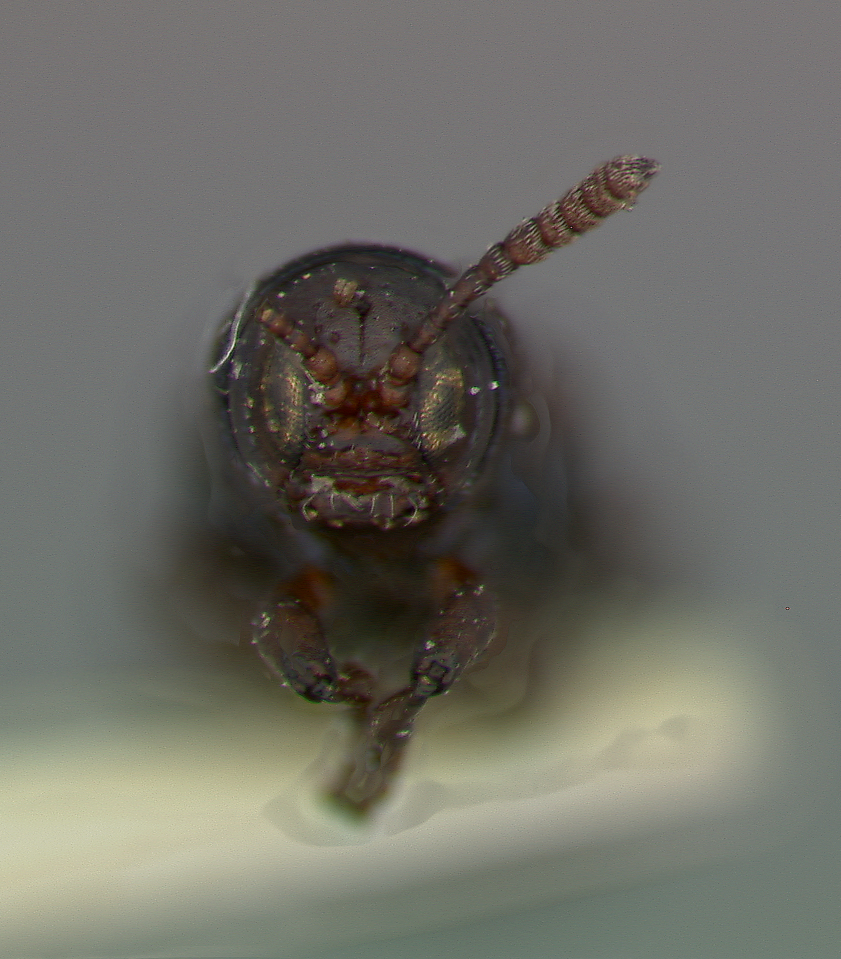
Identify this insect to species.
Anisostena arizonica
